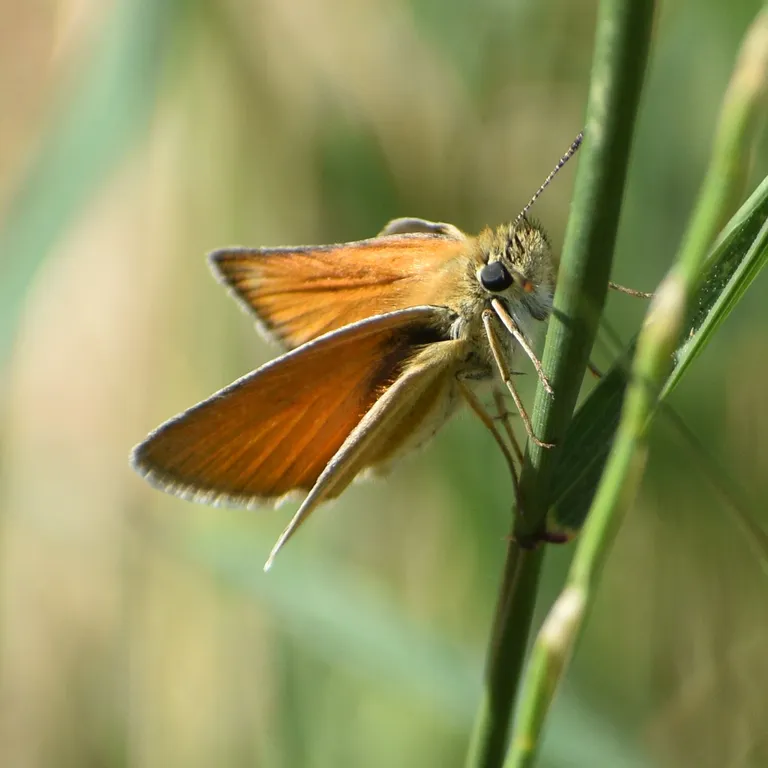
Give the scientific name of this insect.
Thymelicus sylvestris
